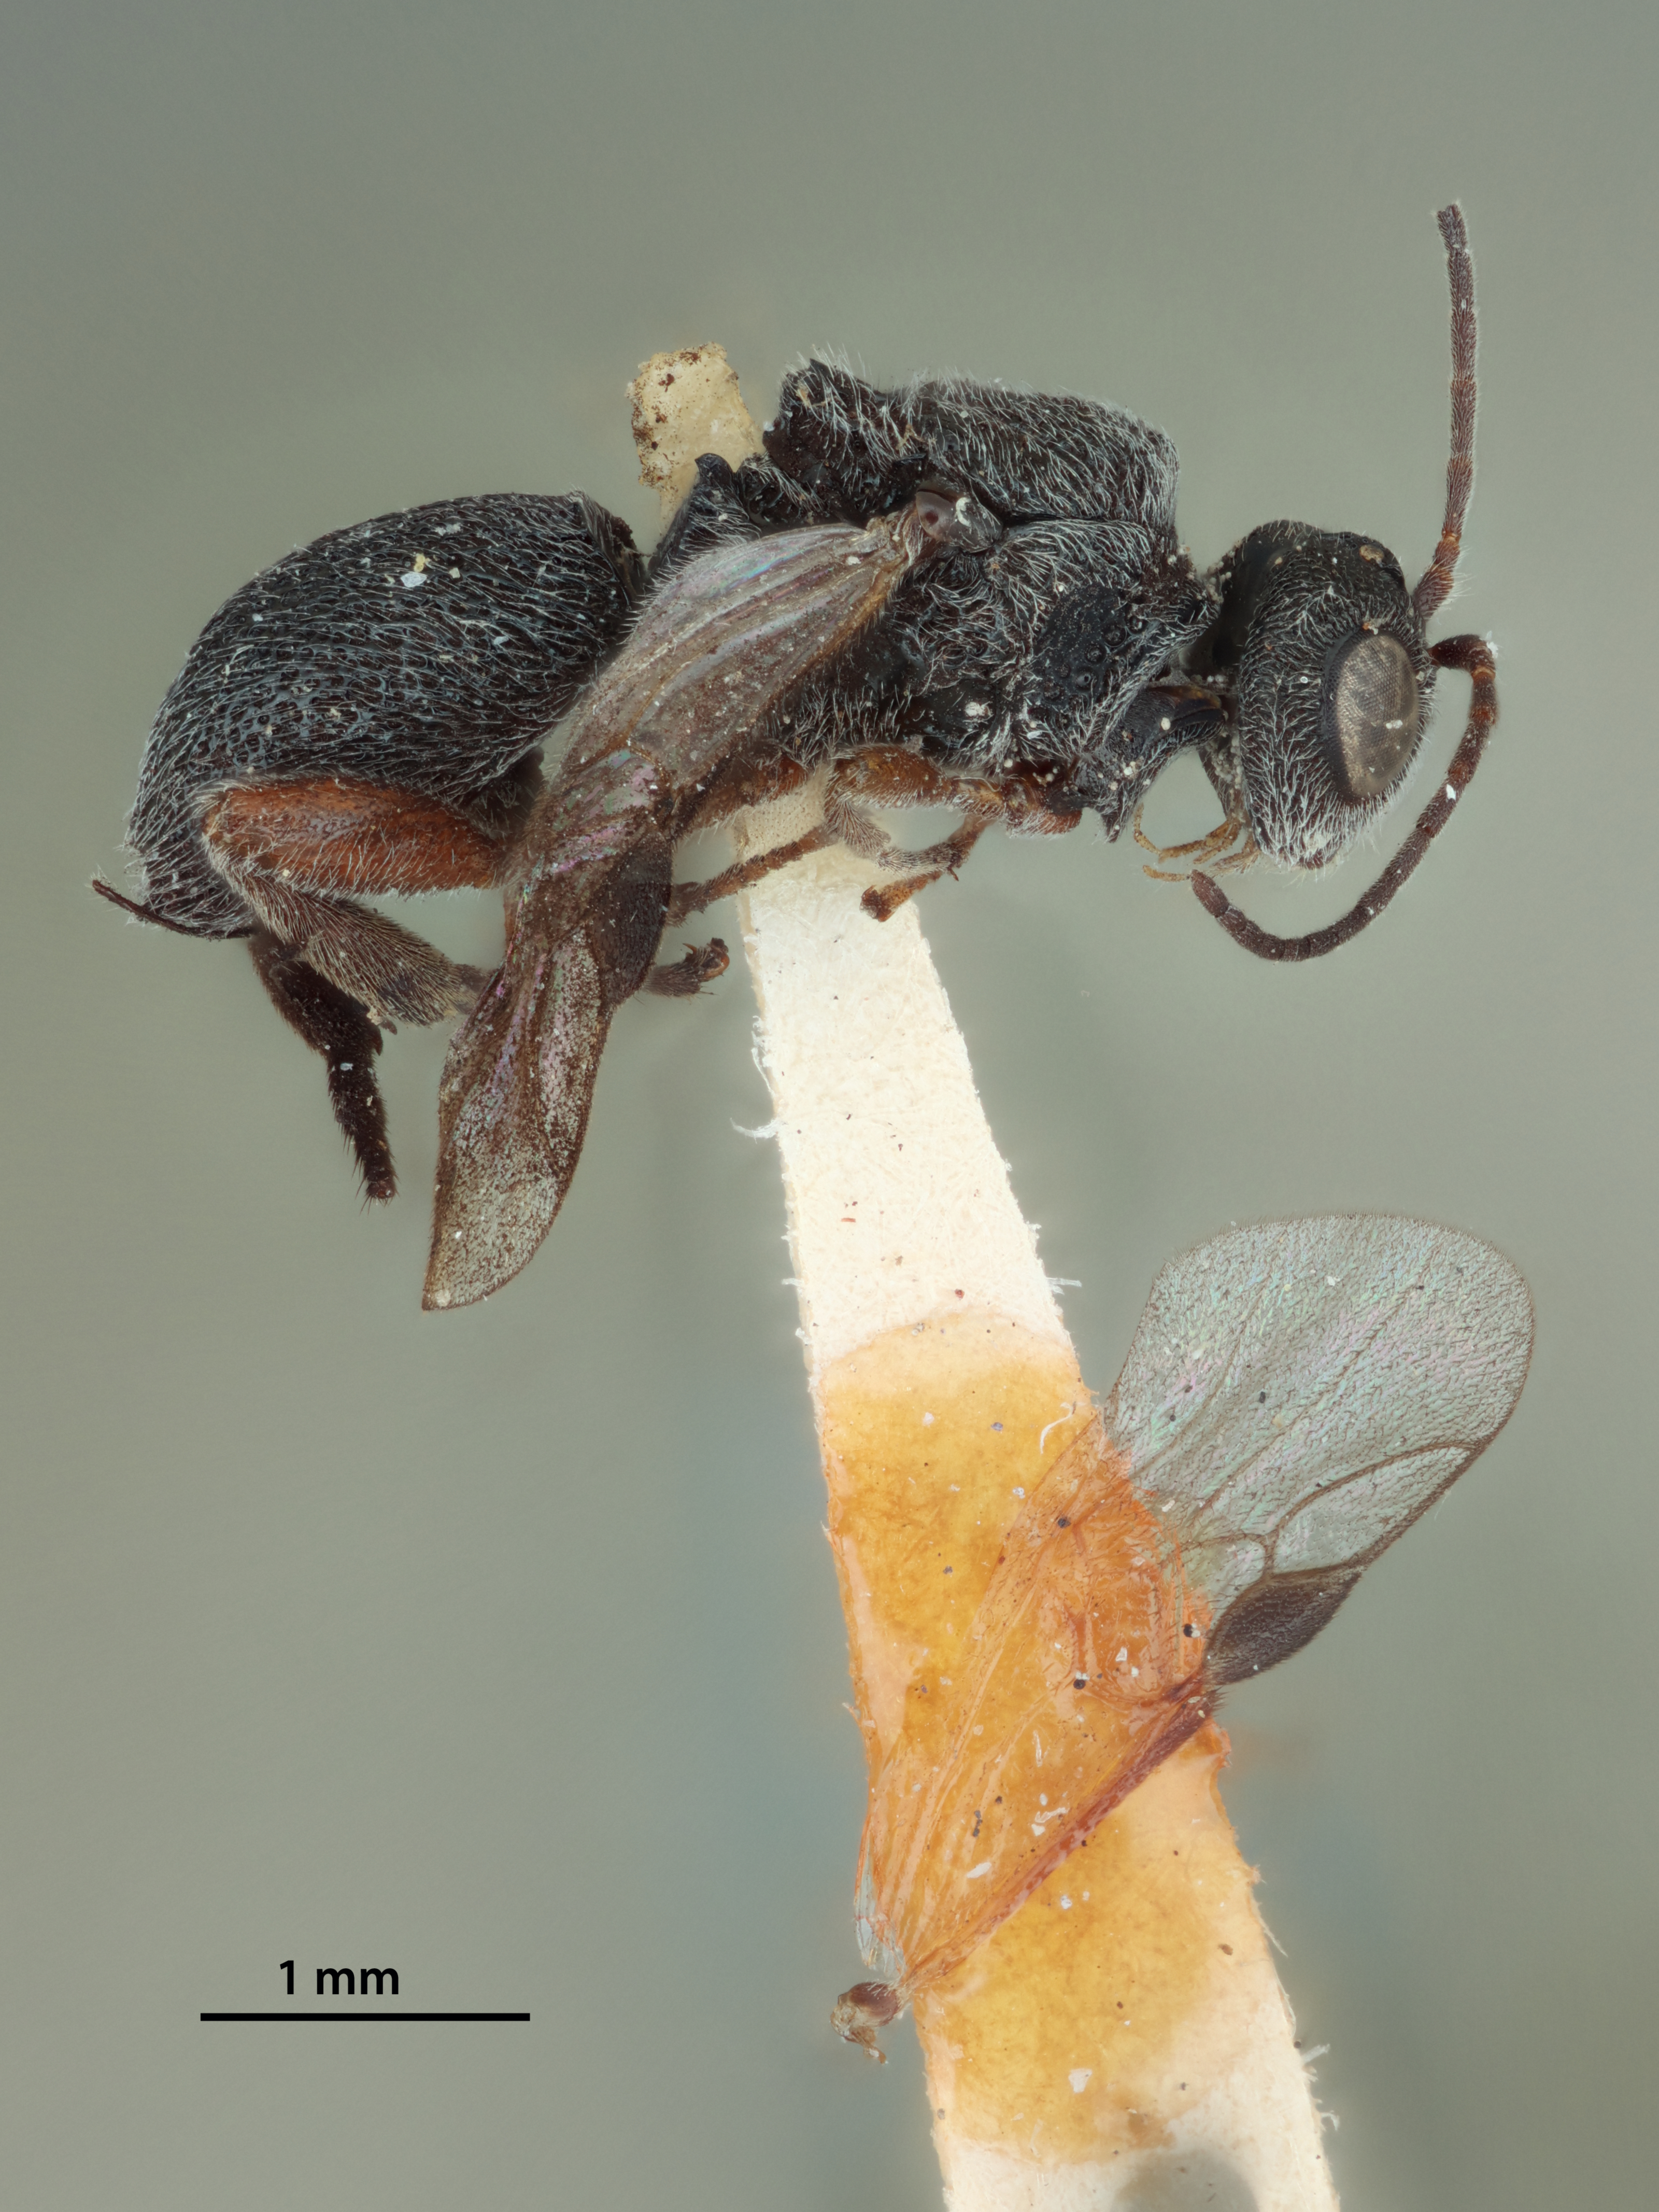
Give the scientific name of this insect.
Urosigalphus mimosestes
